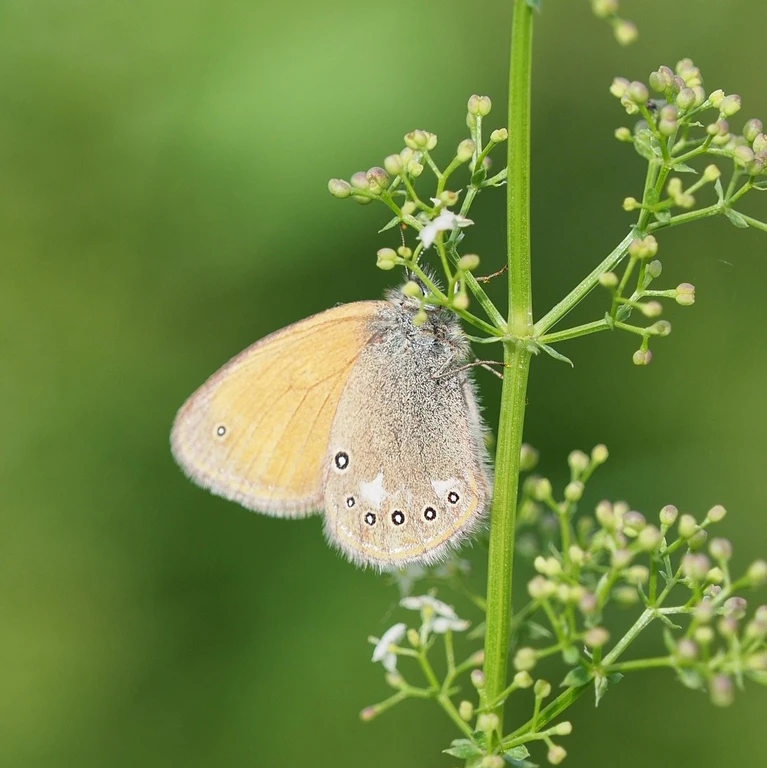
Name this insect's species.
Coenonympha glycerion (also Coenonympha iphis)
